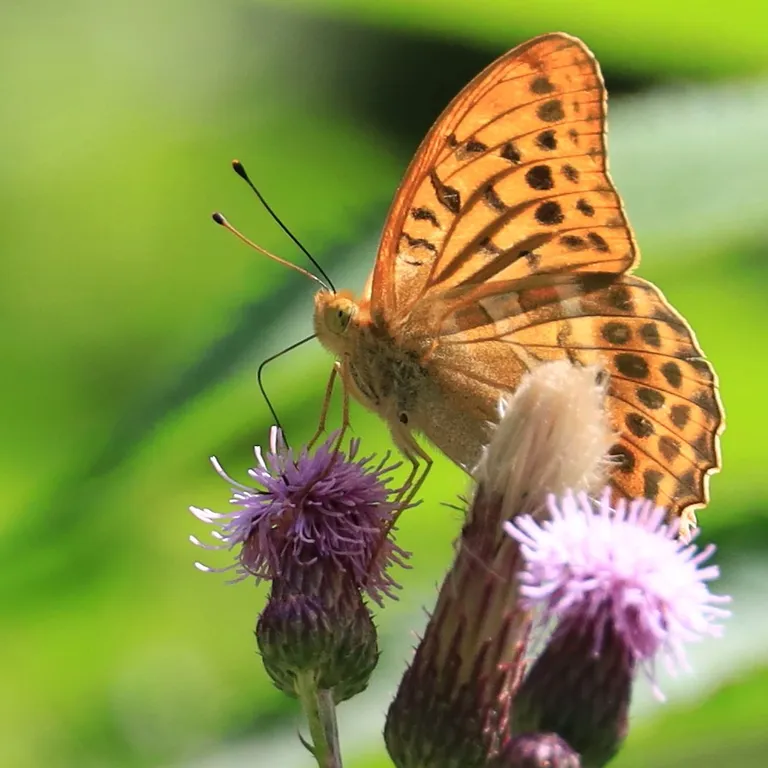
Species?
Argynnis paphia
